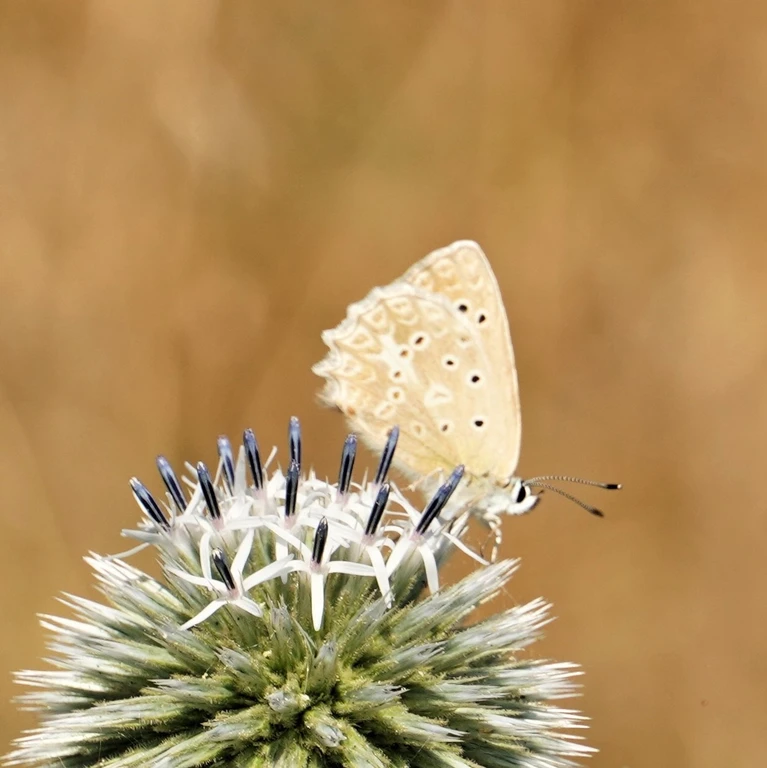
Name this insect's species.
Polyommatus daphnis
